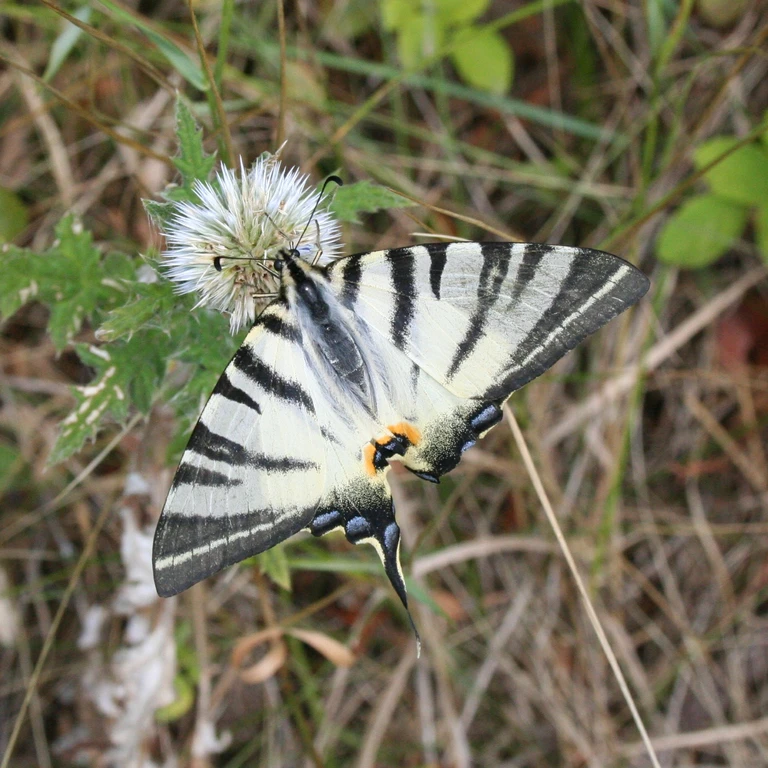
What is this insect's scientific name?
Iphiclides podalirius
